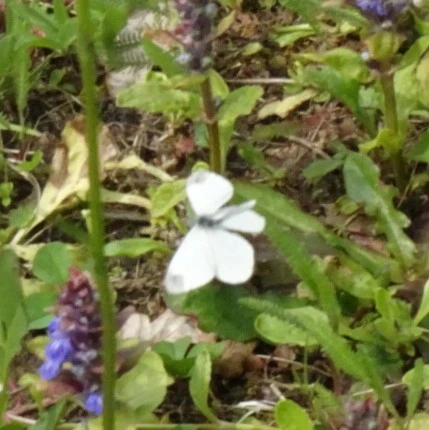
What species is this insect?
Leptidea sinapis/juvernica
